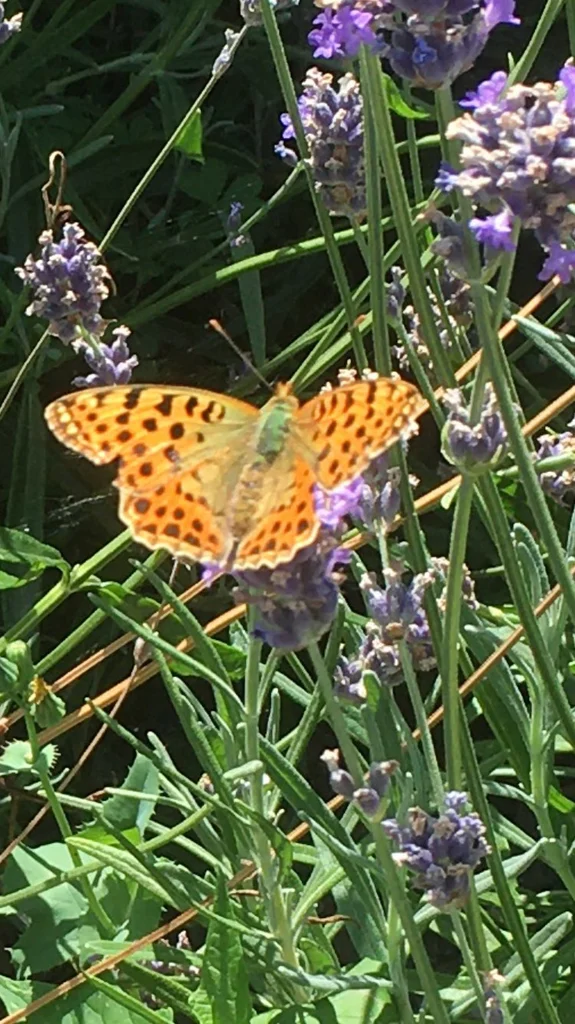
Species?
Issoria lathonia
